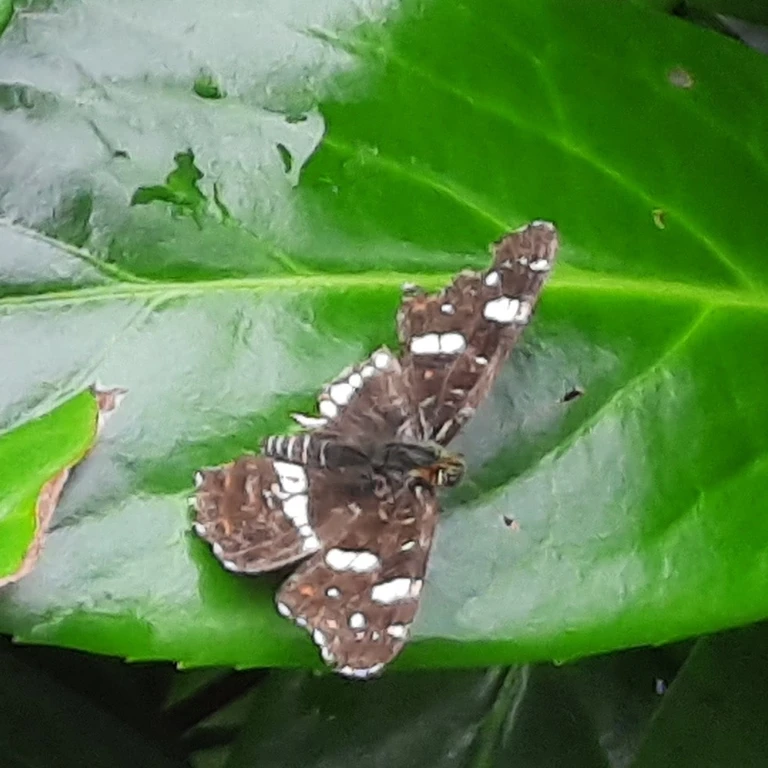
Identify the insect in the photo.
Araschnia levana
